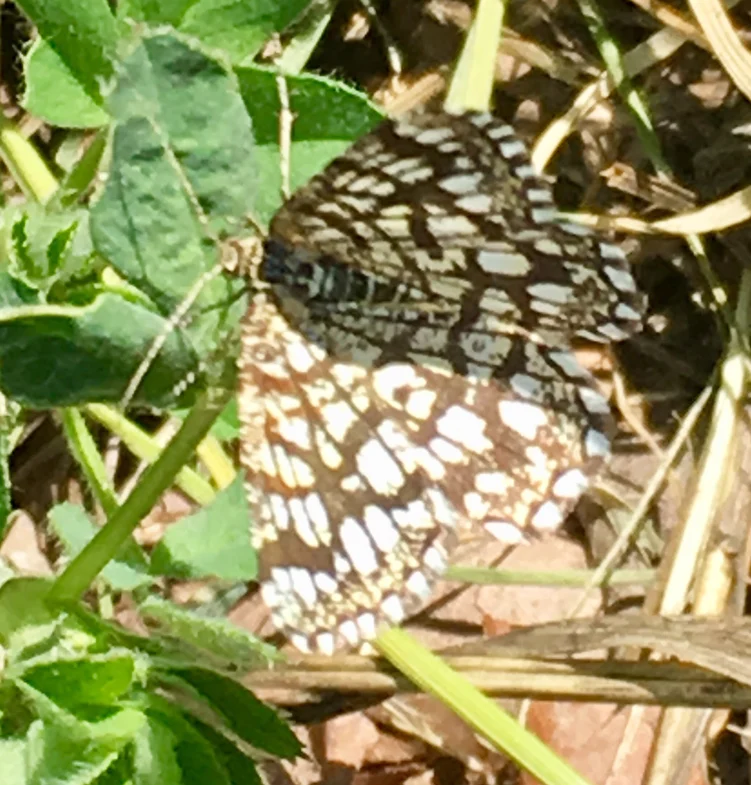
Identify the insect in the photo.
Chiasmia clathrata
